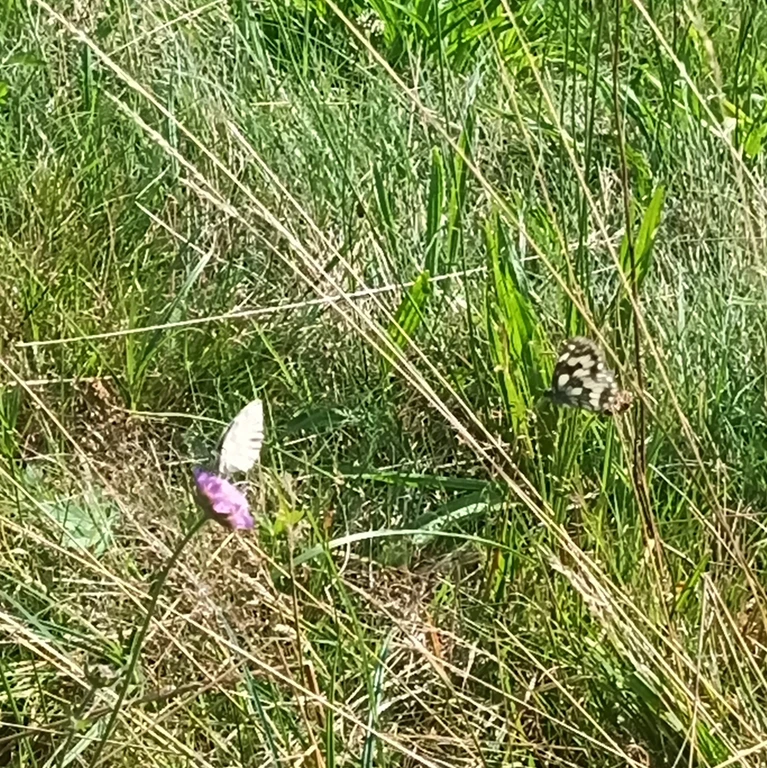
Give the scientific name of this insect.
Melanargia galathea
